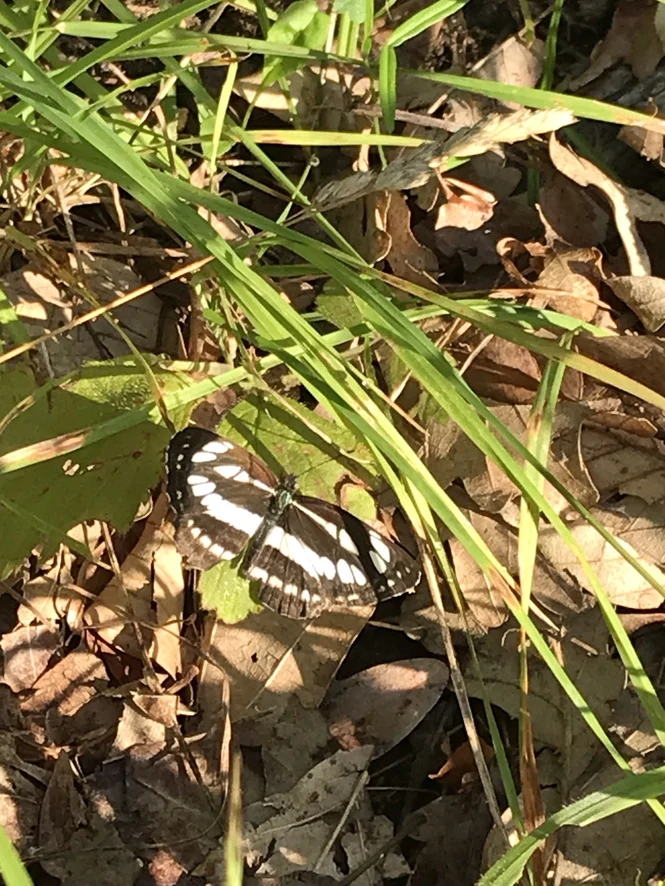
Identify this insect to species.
Neptis sappho
